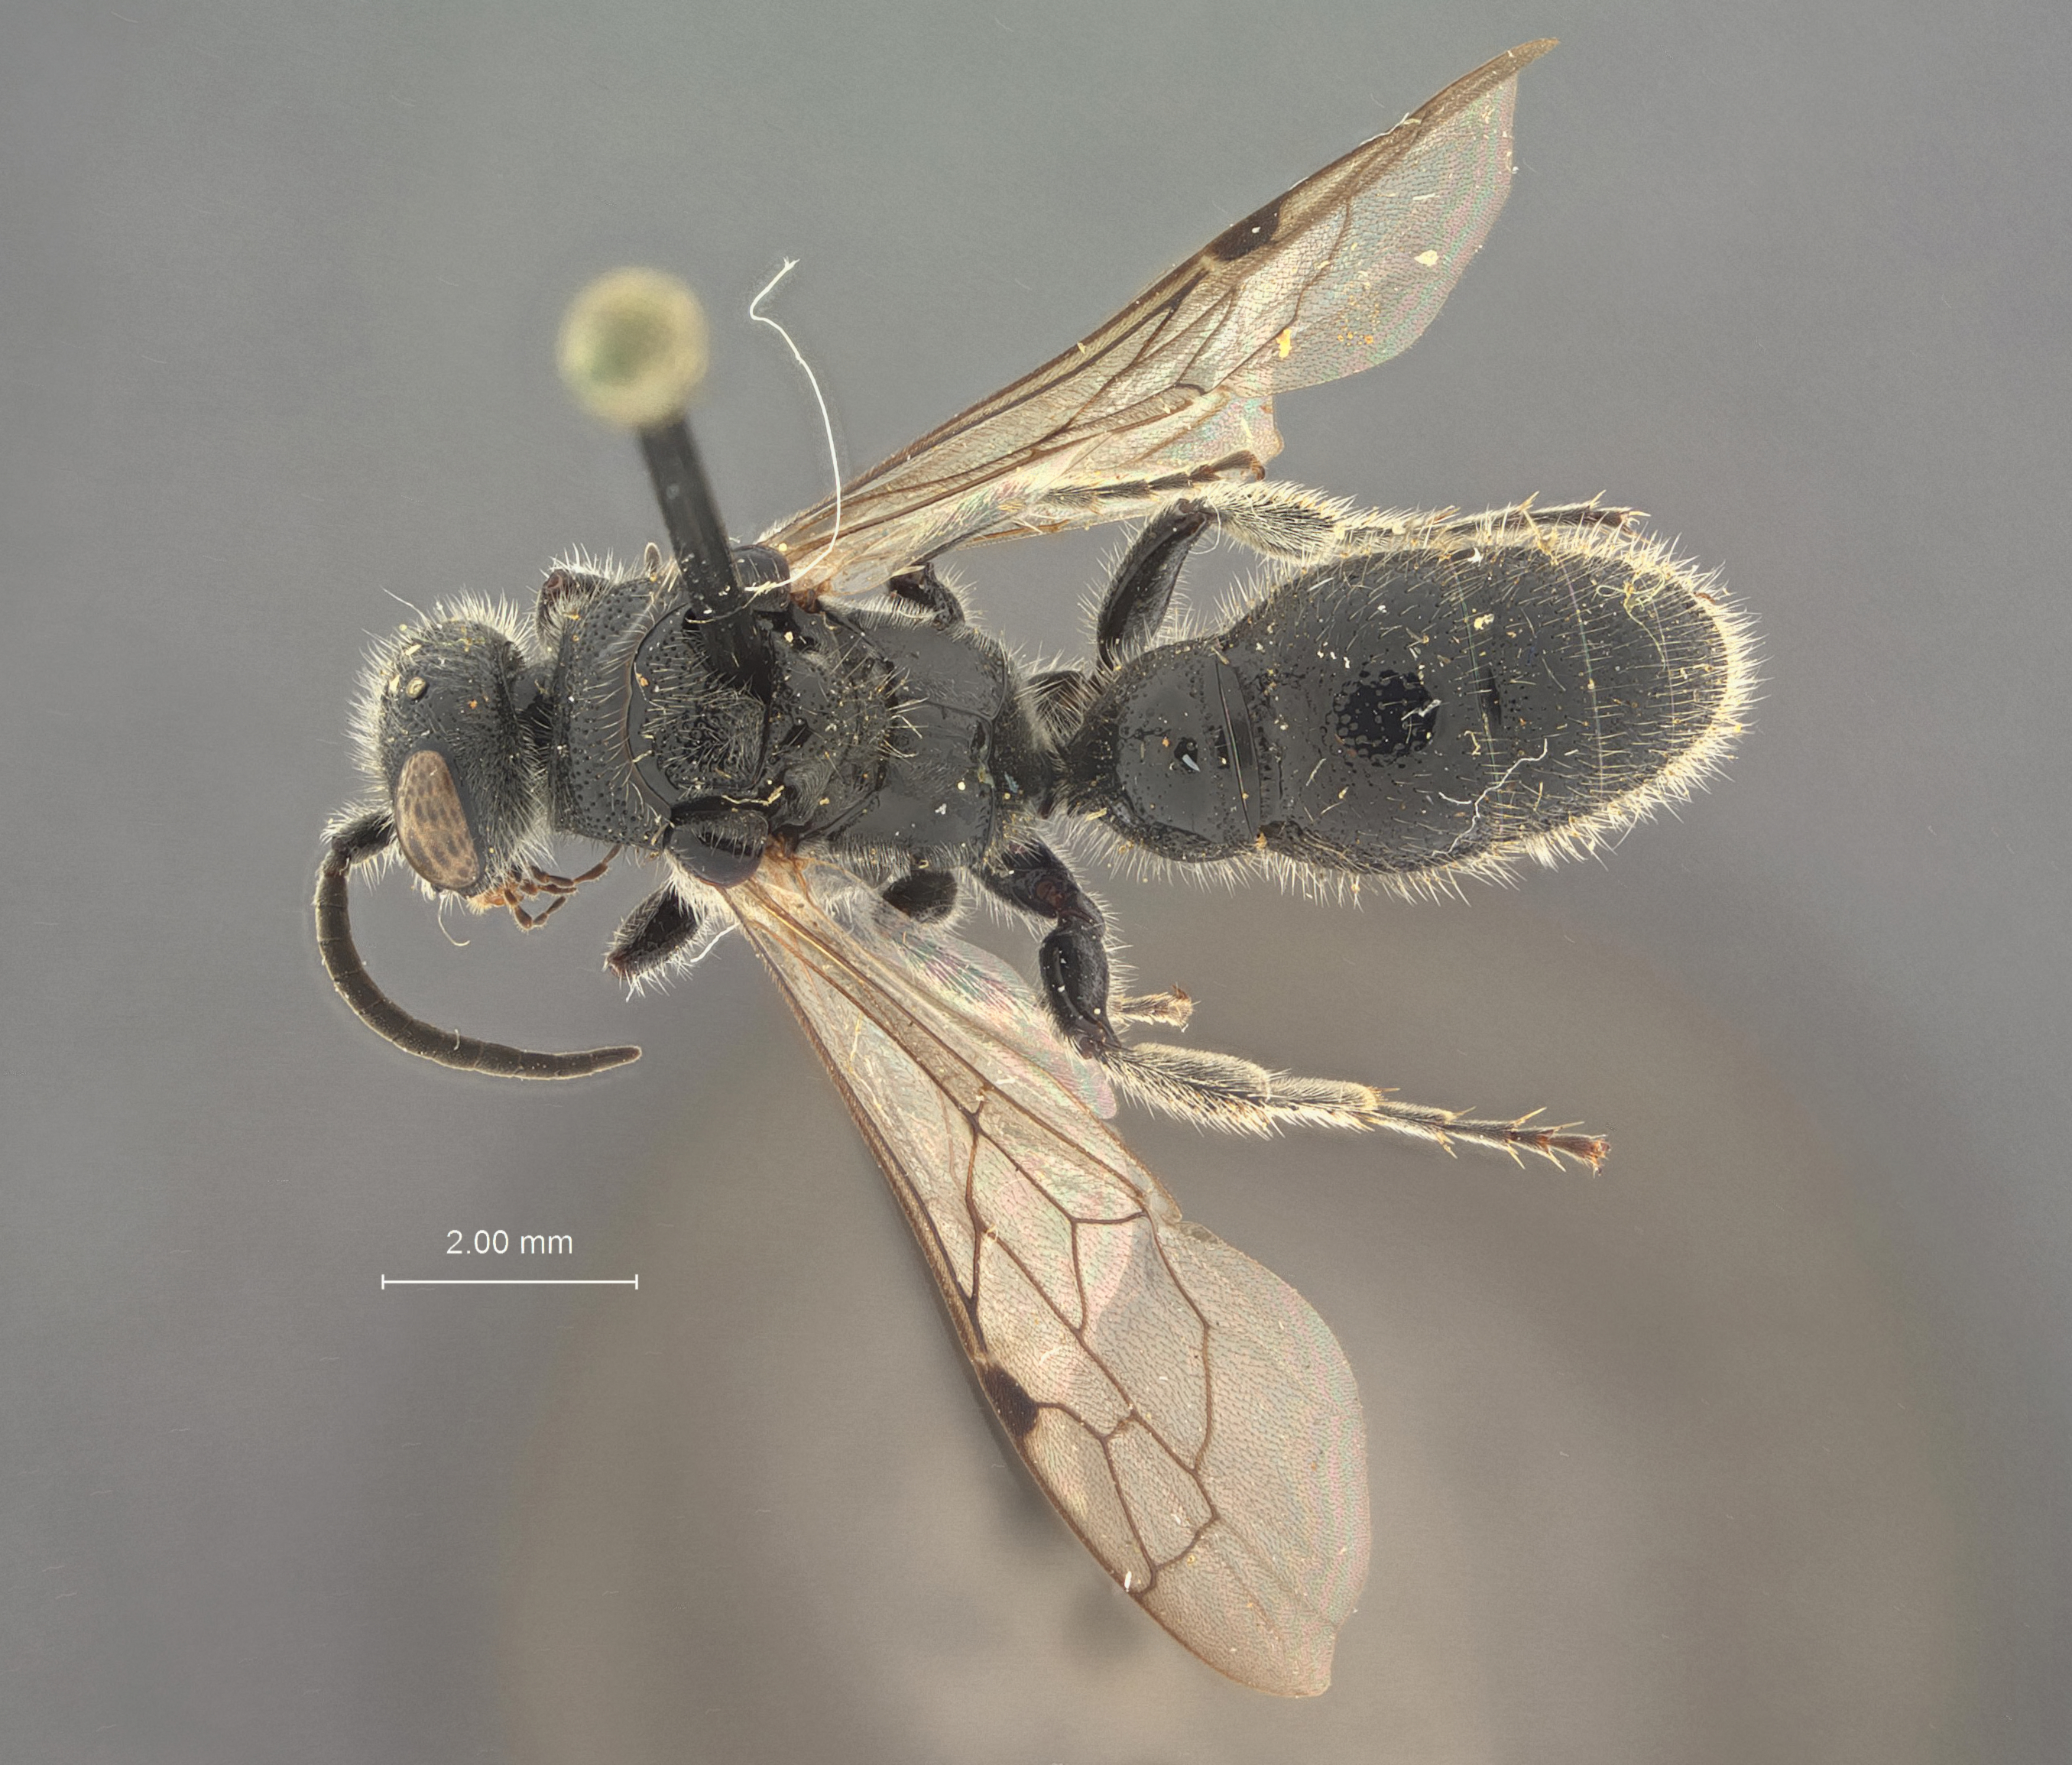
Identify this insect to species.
Tiphia acambayae
